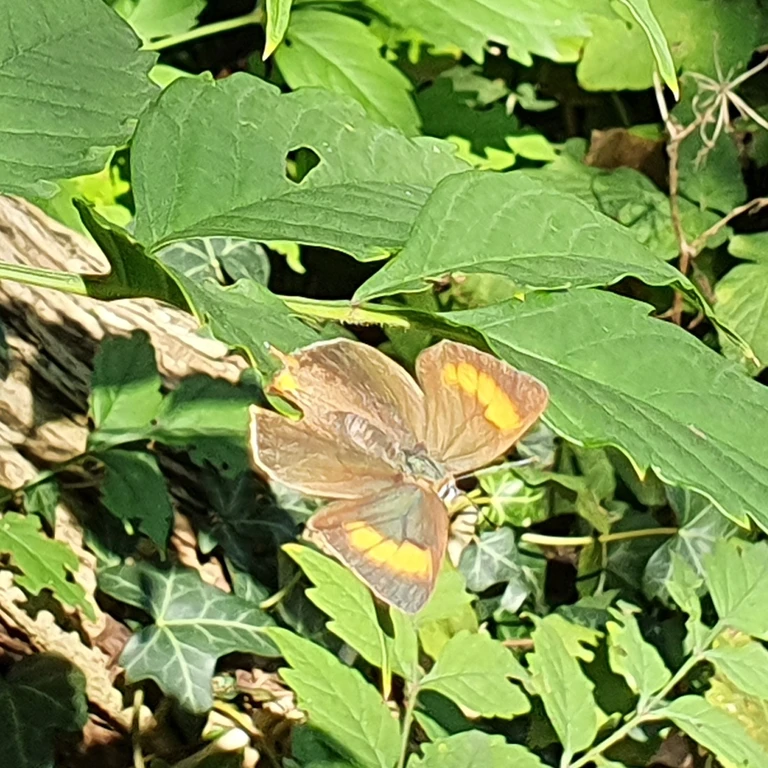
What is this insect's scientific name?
Thecla betulae
